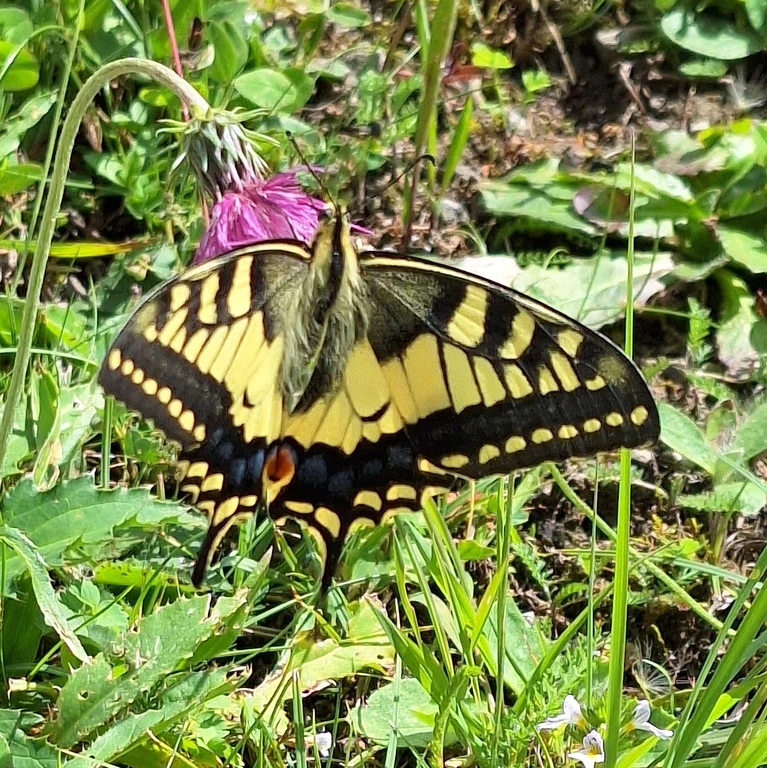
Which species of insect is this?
Papilio machaon
